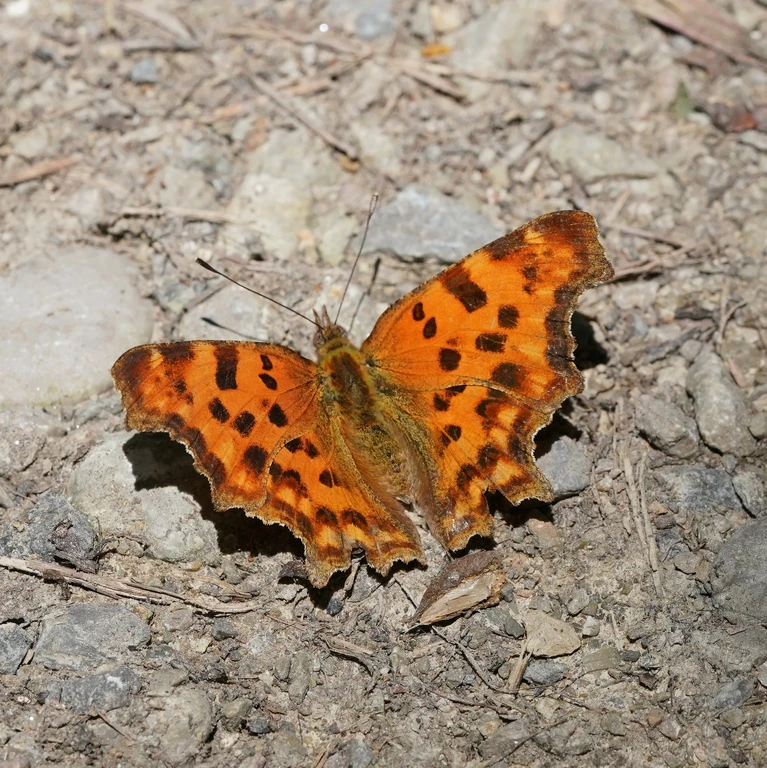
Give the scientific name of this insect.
Polygonia c-album
